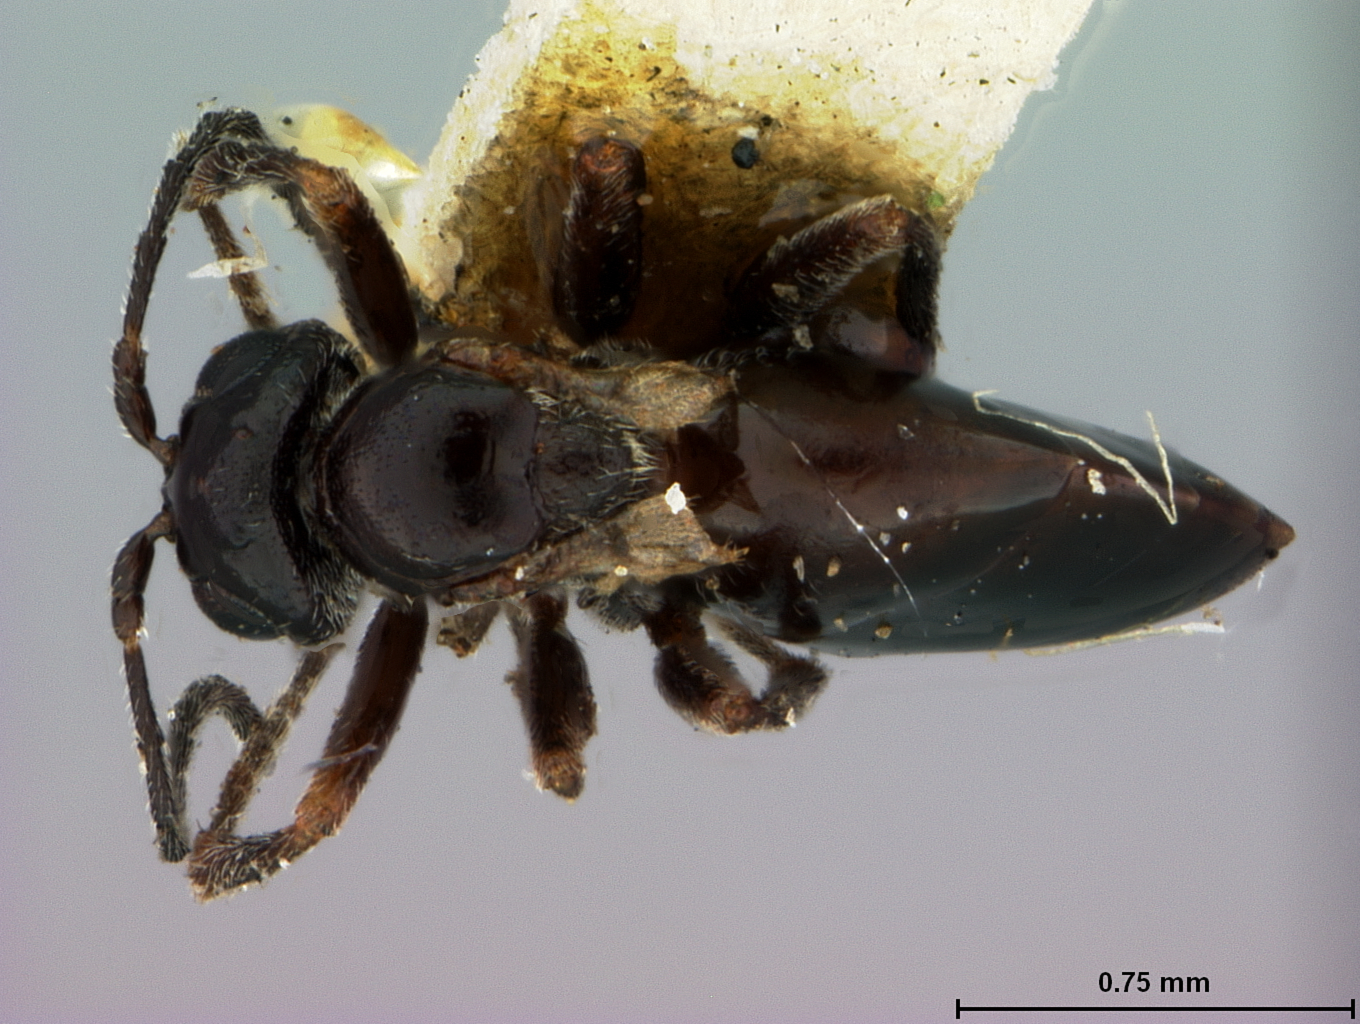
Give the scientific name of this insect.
Xystoteras volutellae
